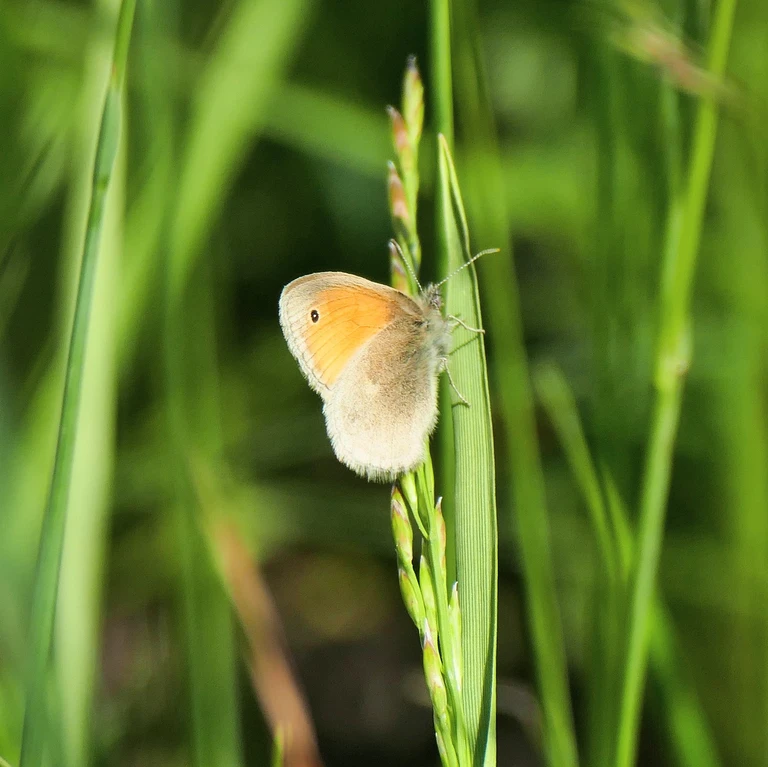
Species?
Coenonympha pamphilus
